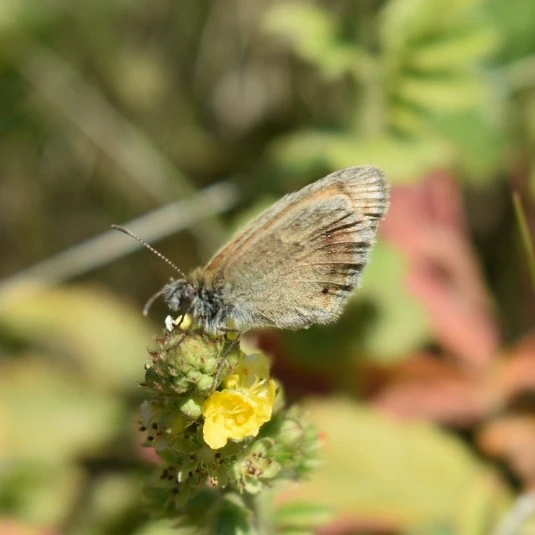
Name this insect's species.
Coenonympha pamphilus
